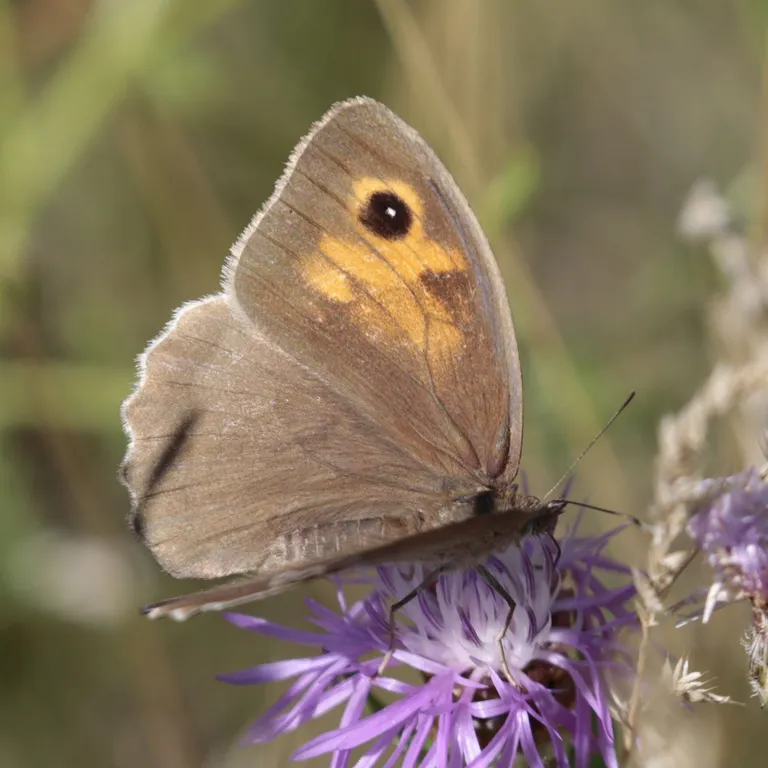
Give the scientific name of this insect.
Maniola jurtina
